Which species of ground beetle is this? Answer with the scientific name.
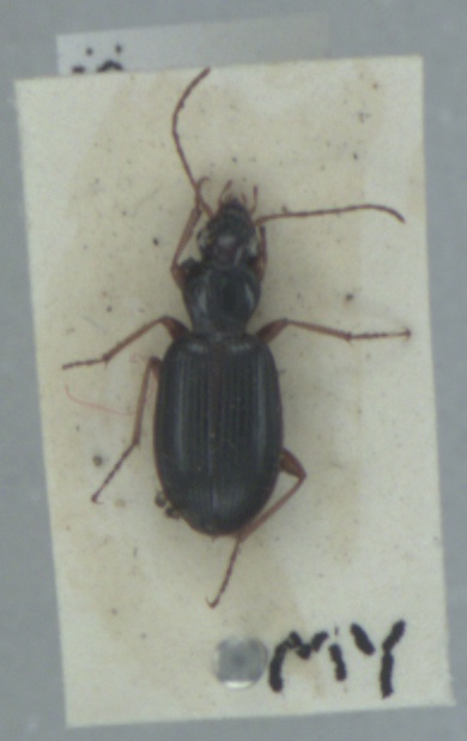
Paranchus albipes
